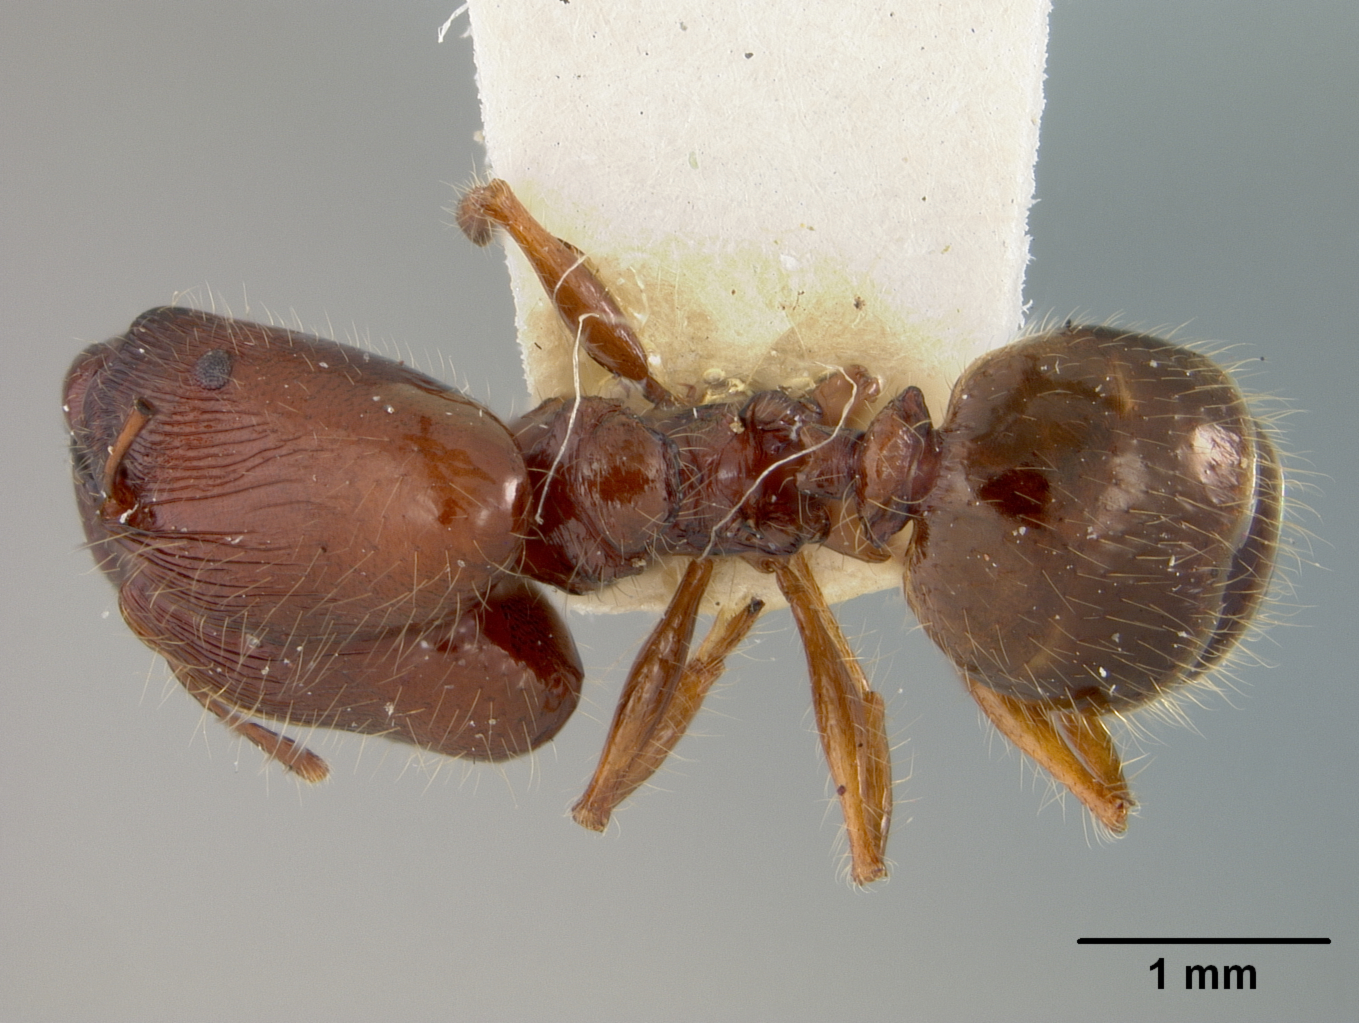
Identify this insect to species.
Pheidole colaensis
